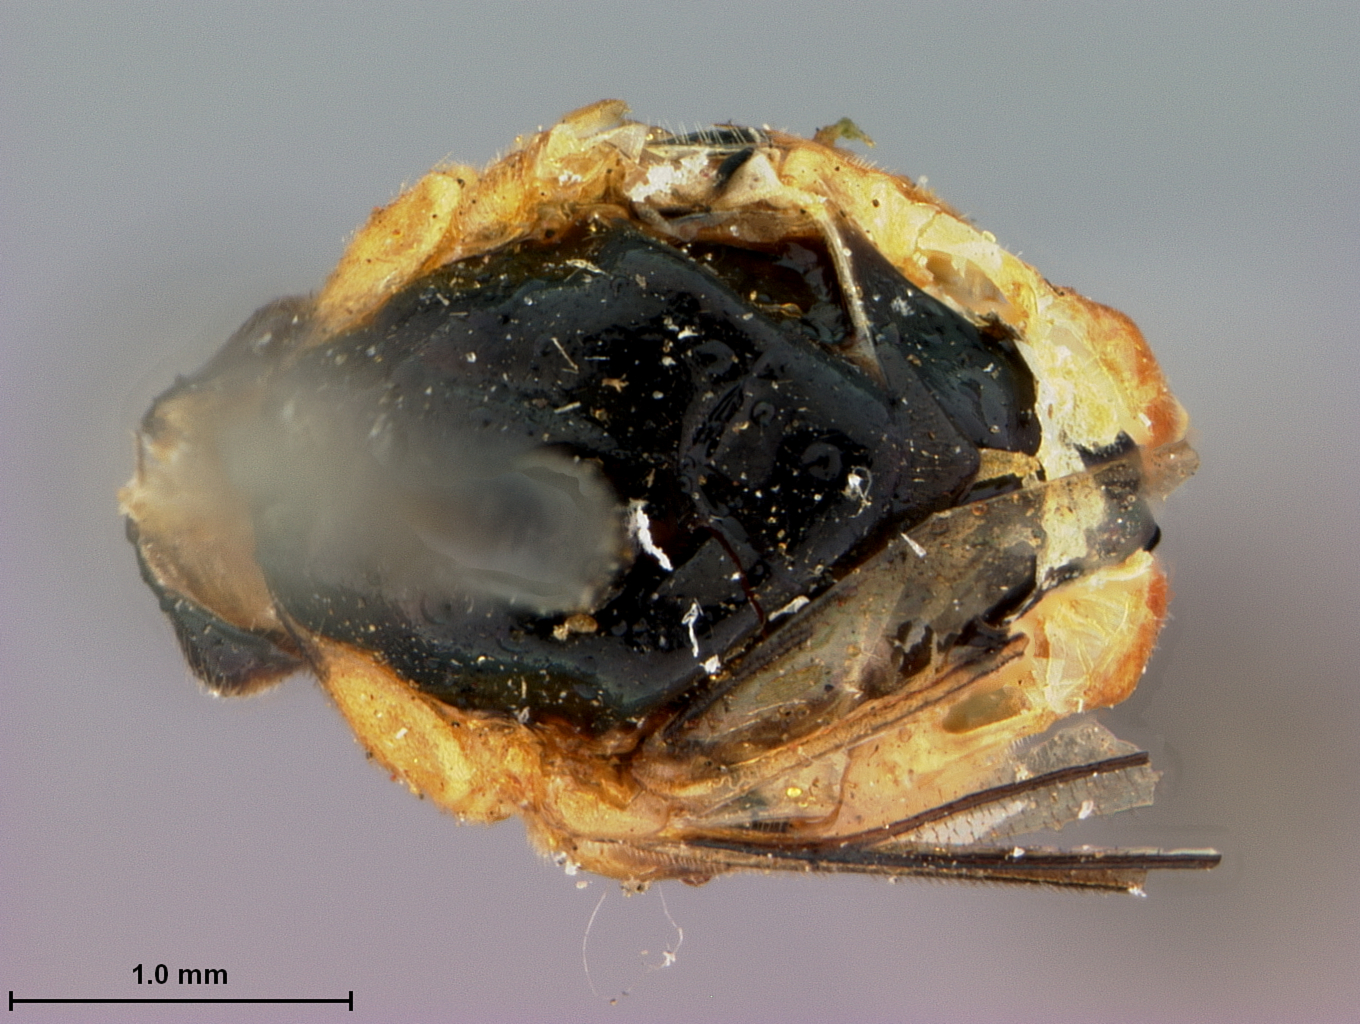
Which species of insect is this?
Pteronus solitarius
